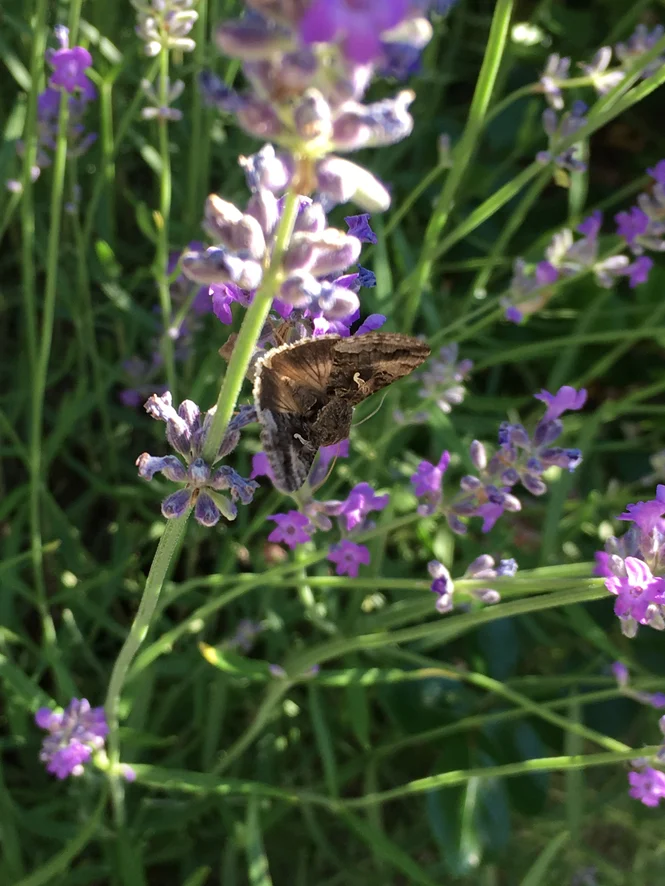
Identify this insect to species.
Autographa gamma
